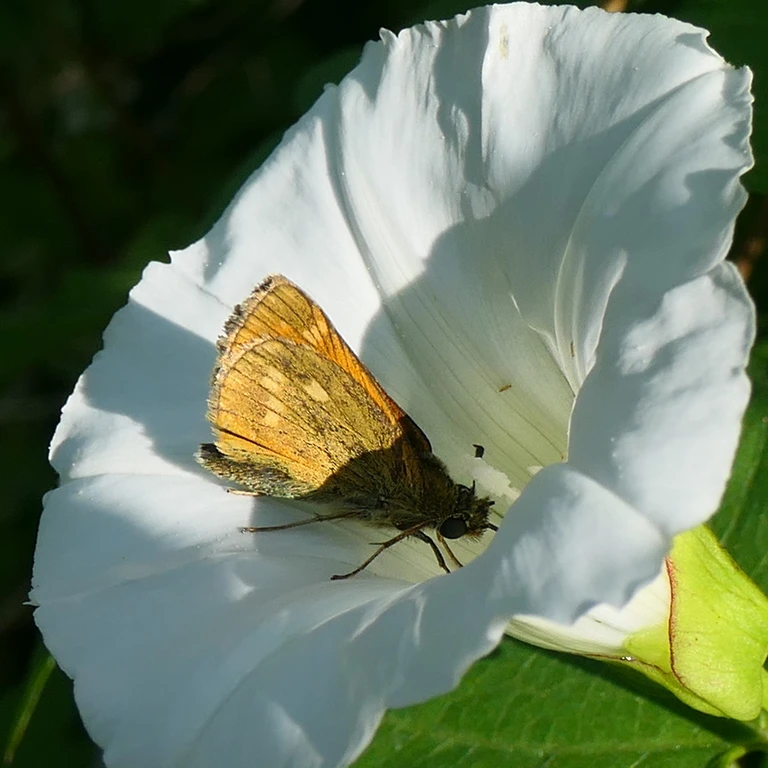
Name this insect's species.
Ochlodes sylvanus (also Ochlodes venata)
